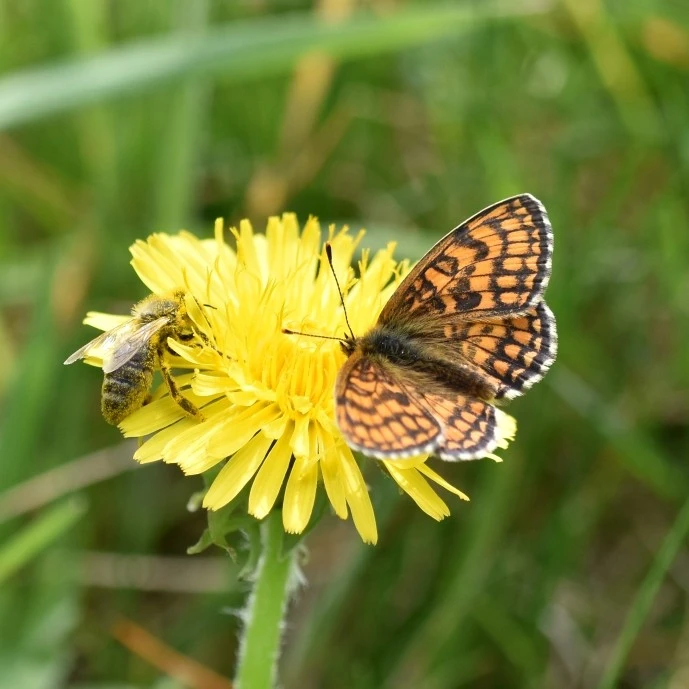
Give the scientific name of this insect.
Melitaea athalia
